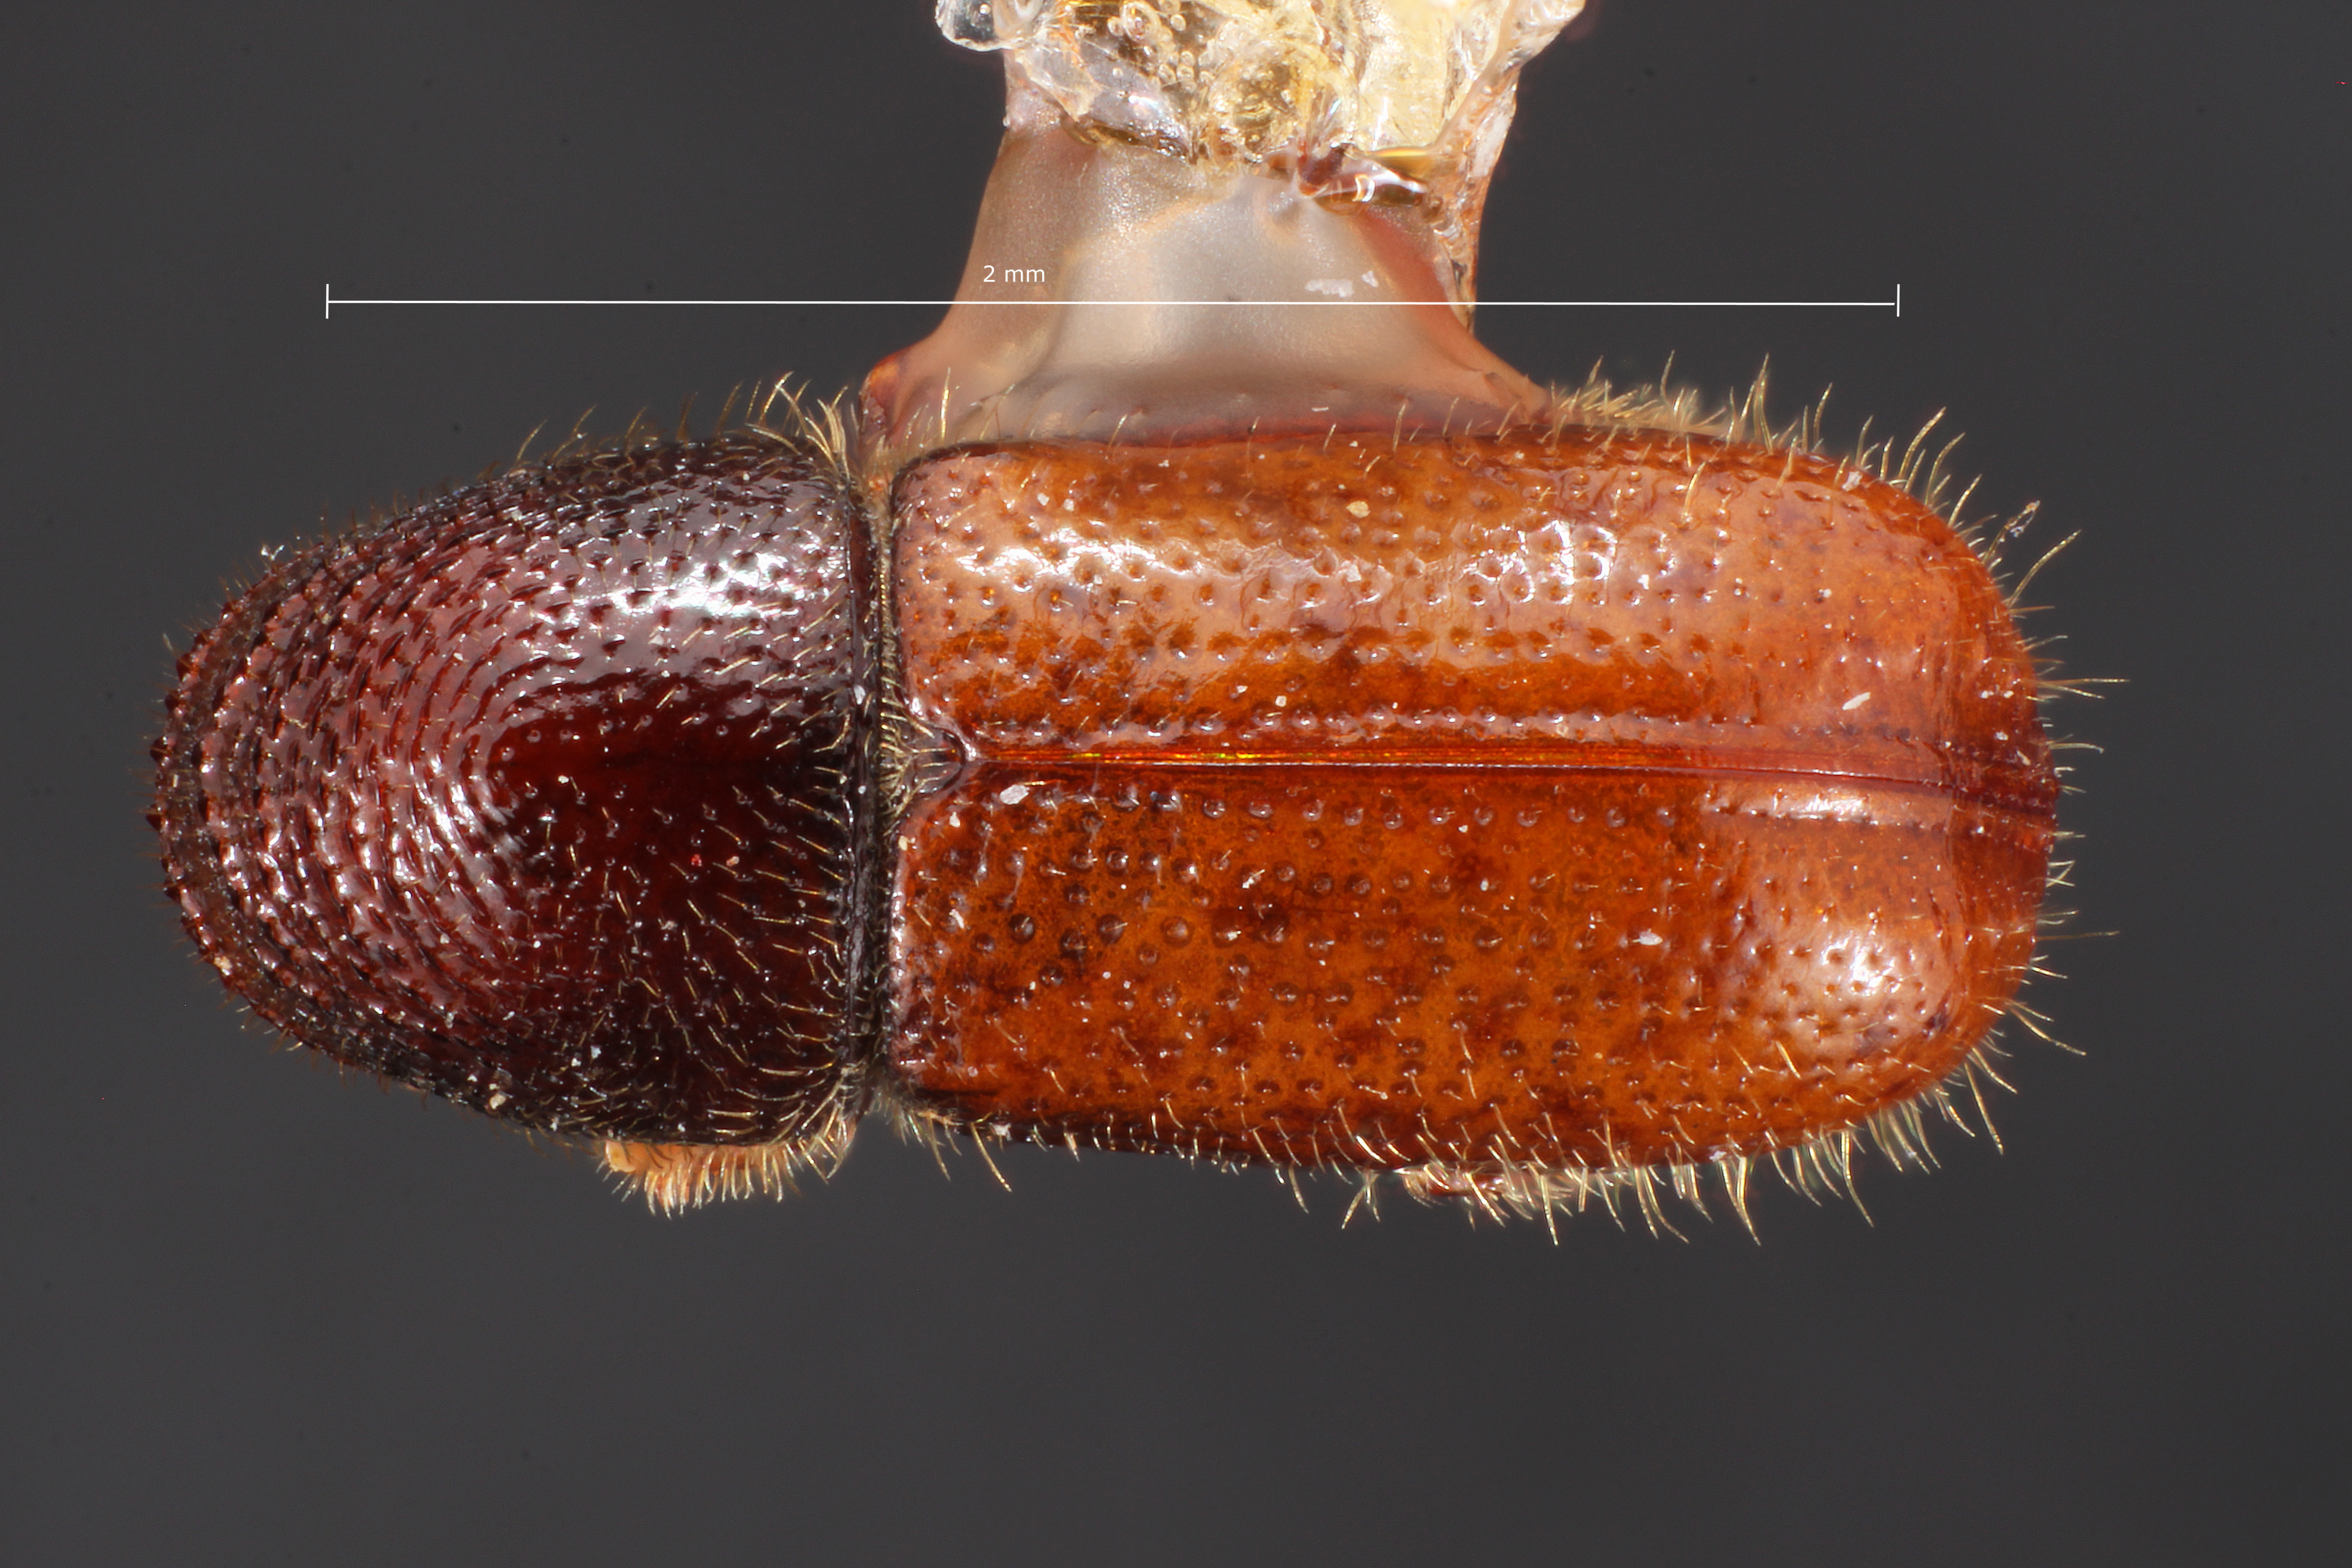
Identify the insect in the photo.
Myeloborus amplus
